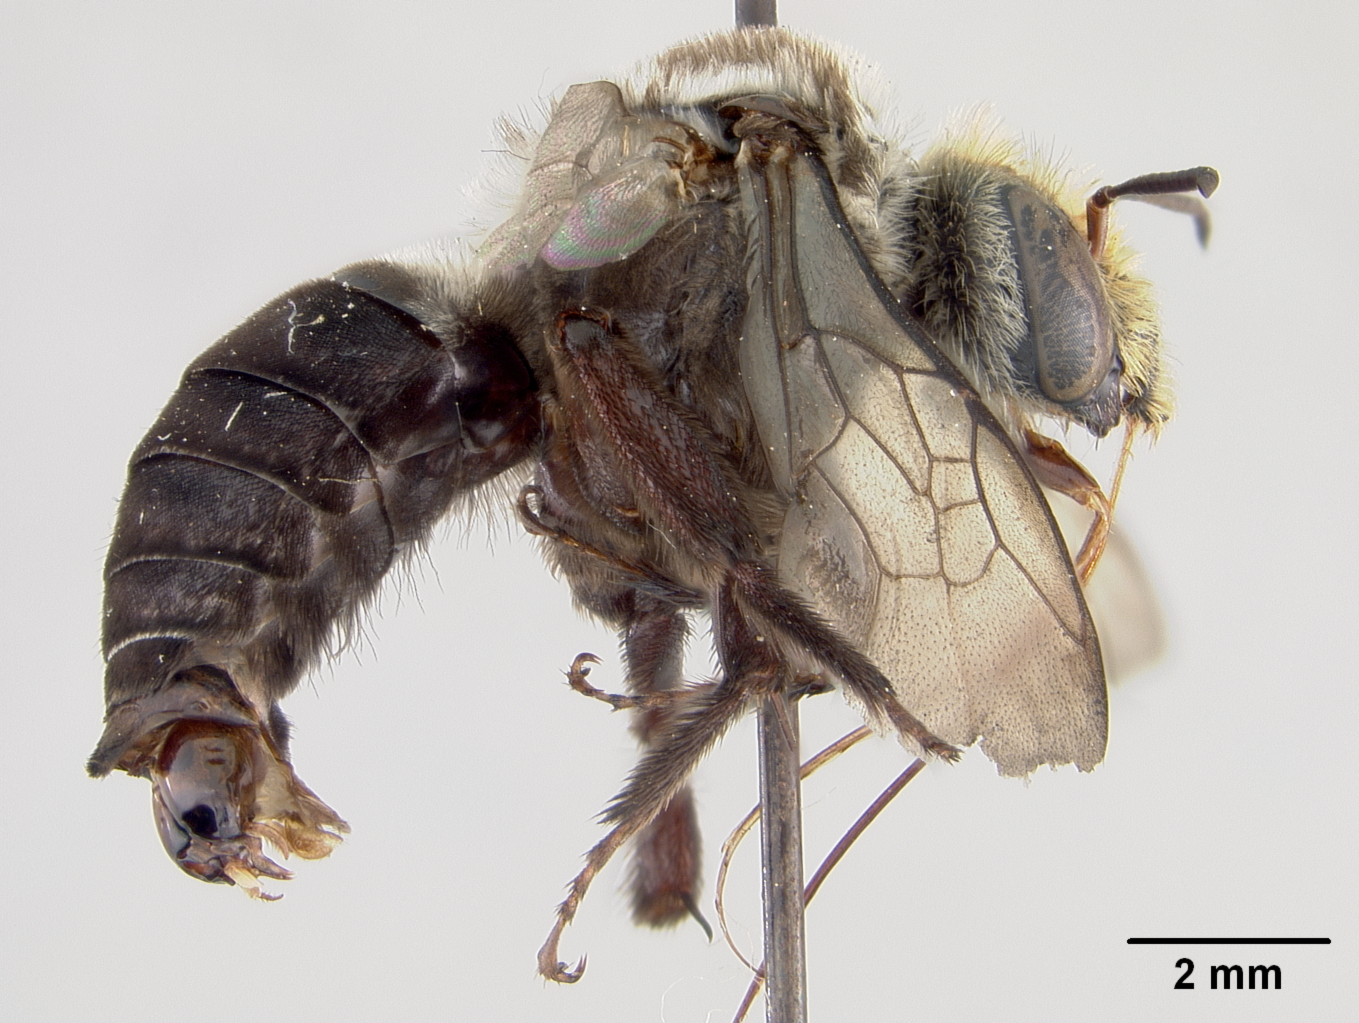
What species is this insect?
Melitoma nudicauda
